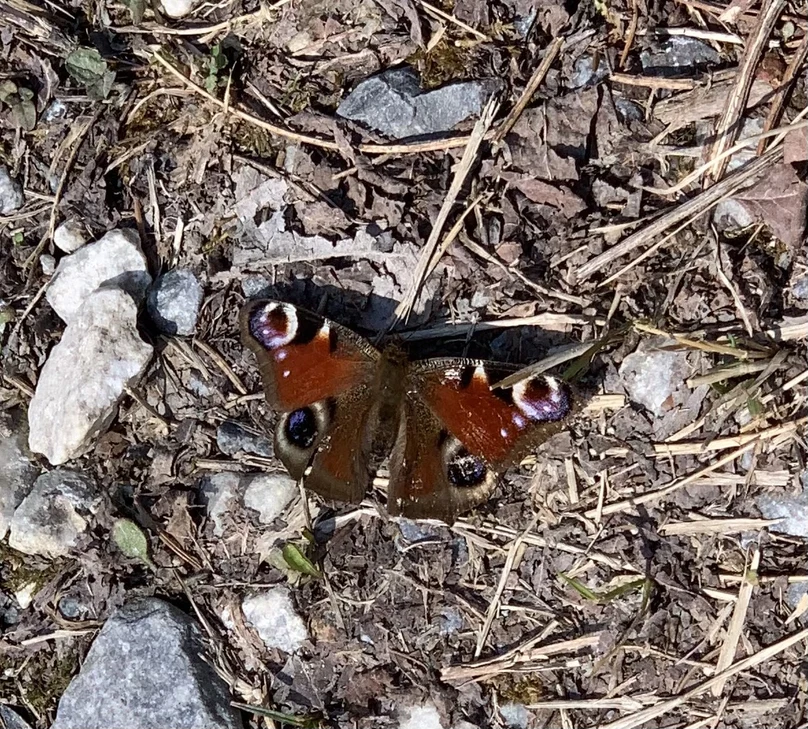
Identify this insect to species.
Aglais io
